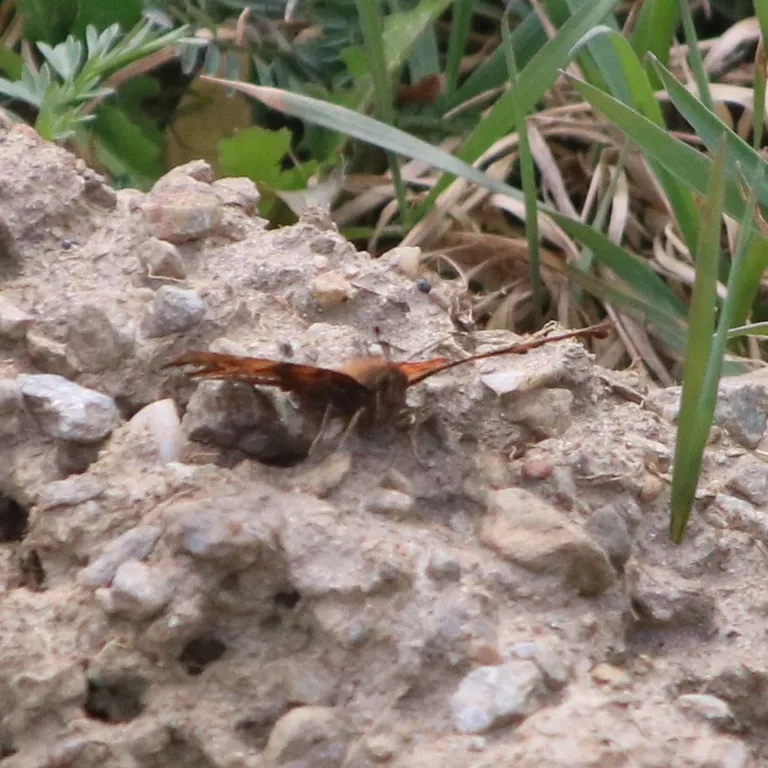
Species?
Polygonia c-album
